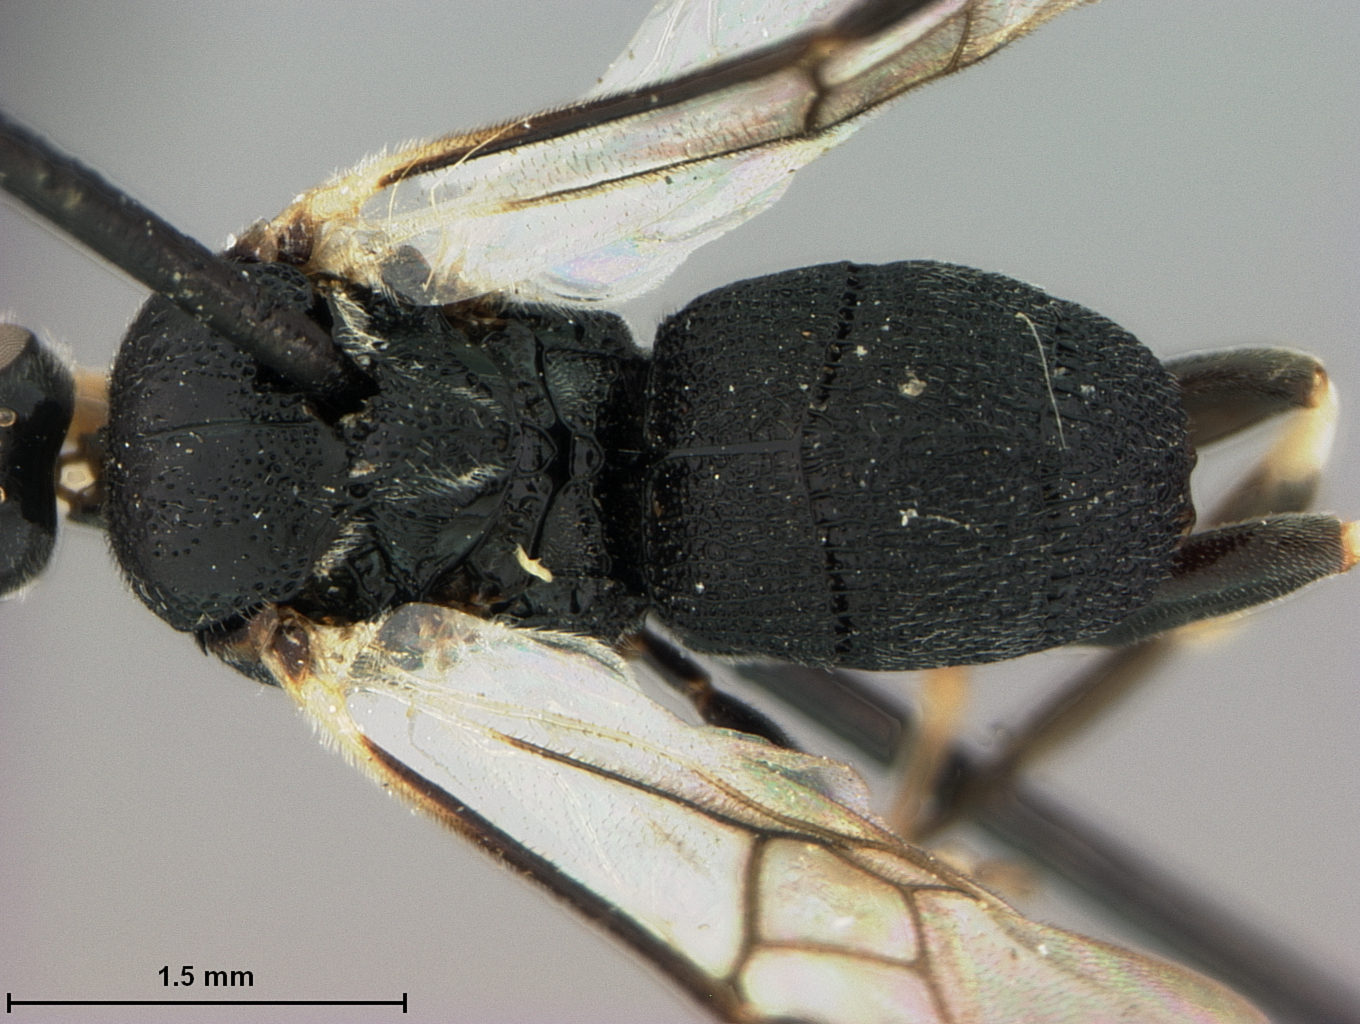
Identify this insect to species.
Fornicia annulipes
